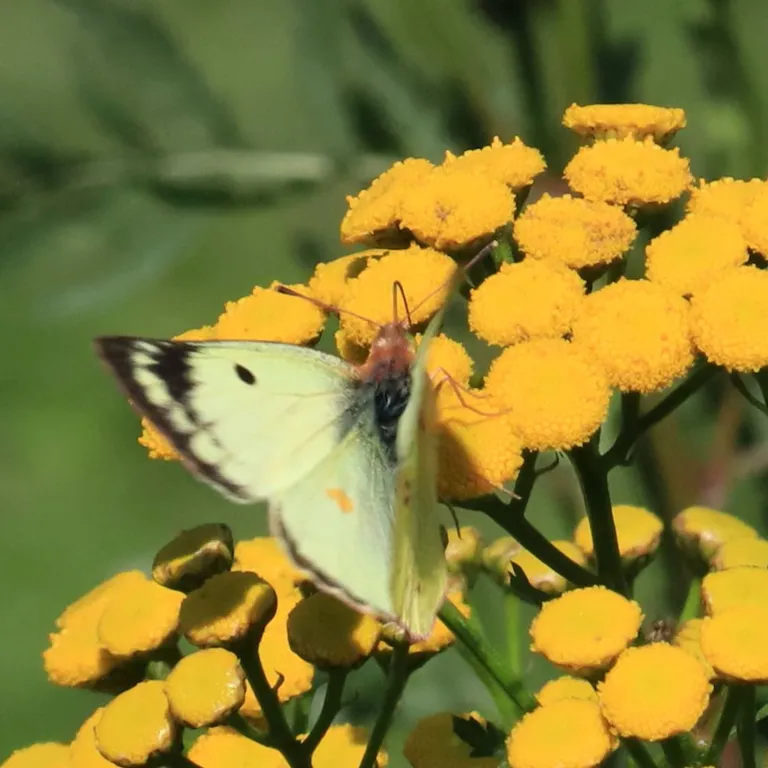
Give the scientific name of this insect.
Colias hyale/alfacariensis
